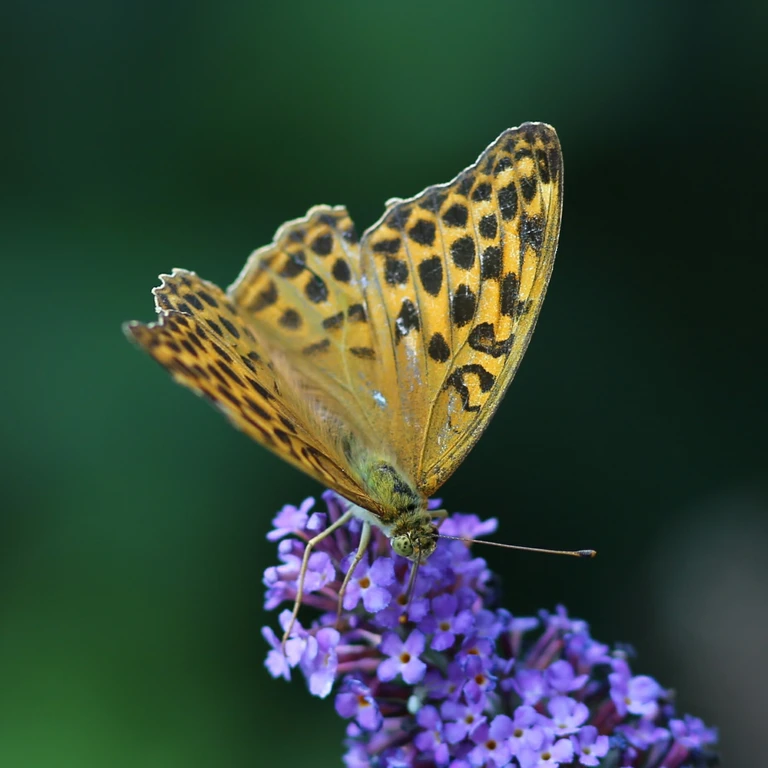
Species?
Argynnis paphia
